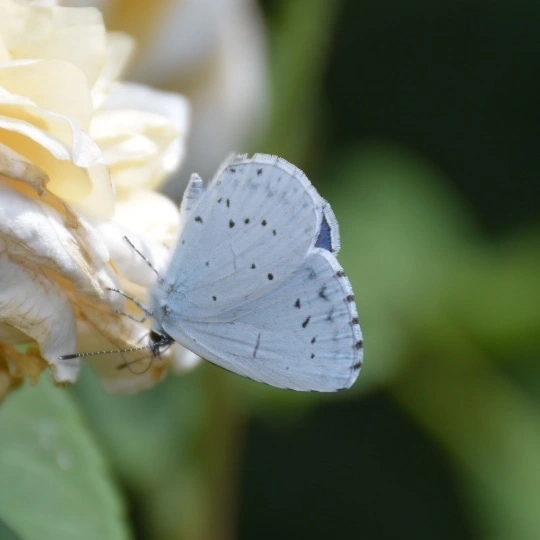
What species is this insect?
Celastrina argiolus
